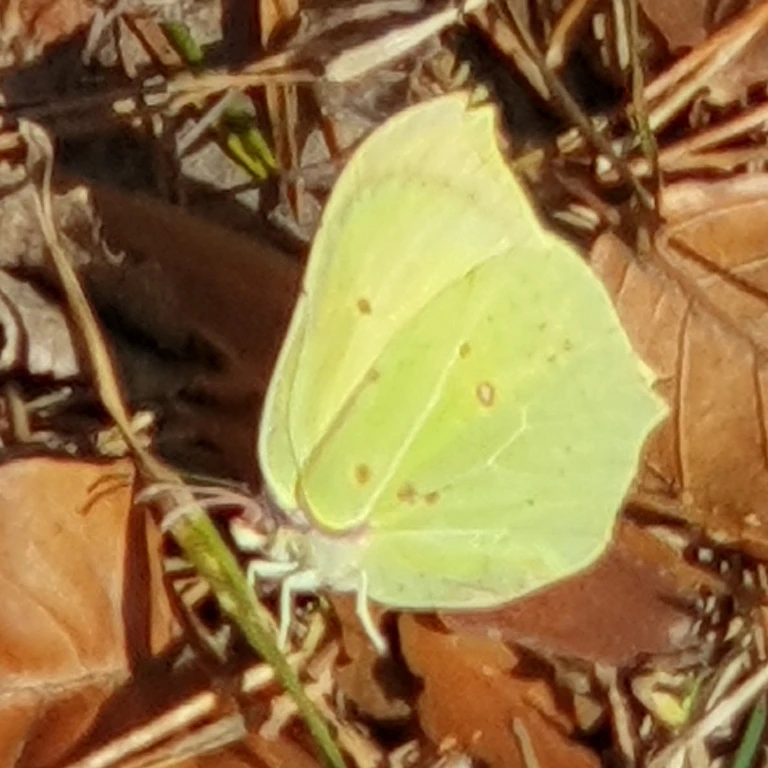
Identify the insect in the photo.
Gonepteryx rhamni
